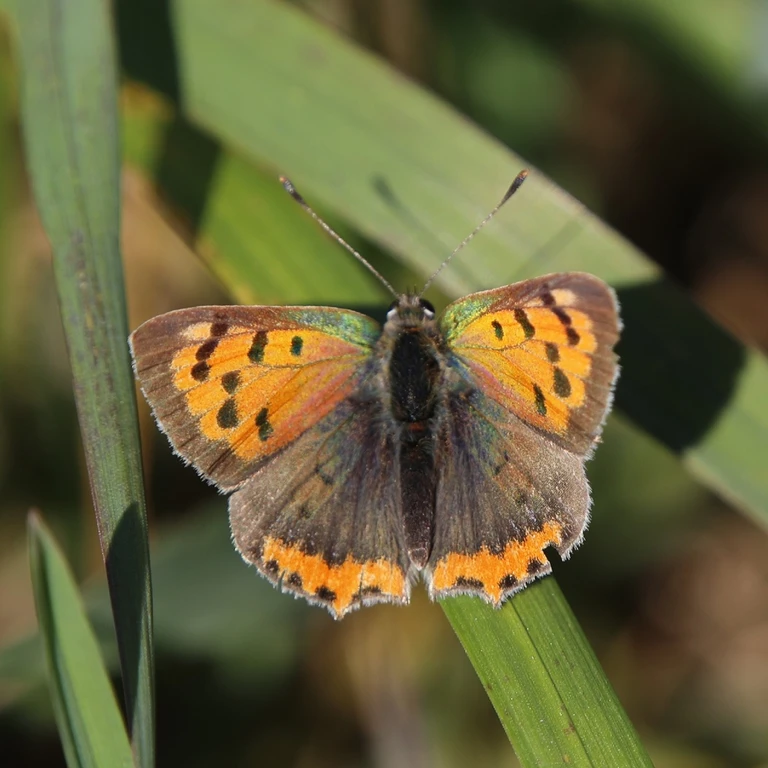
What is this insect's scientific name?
Lycaena phlaeas
